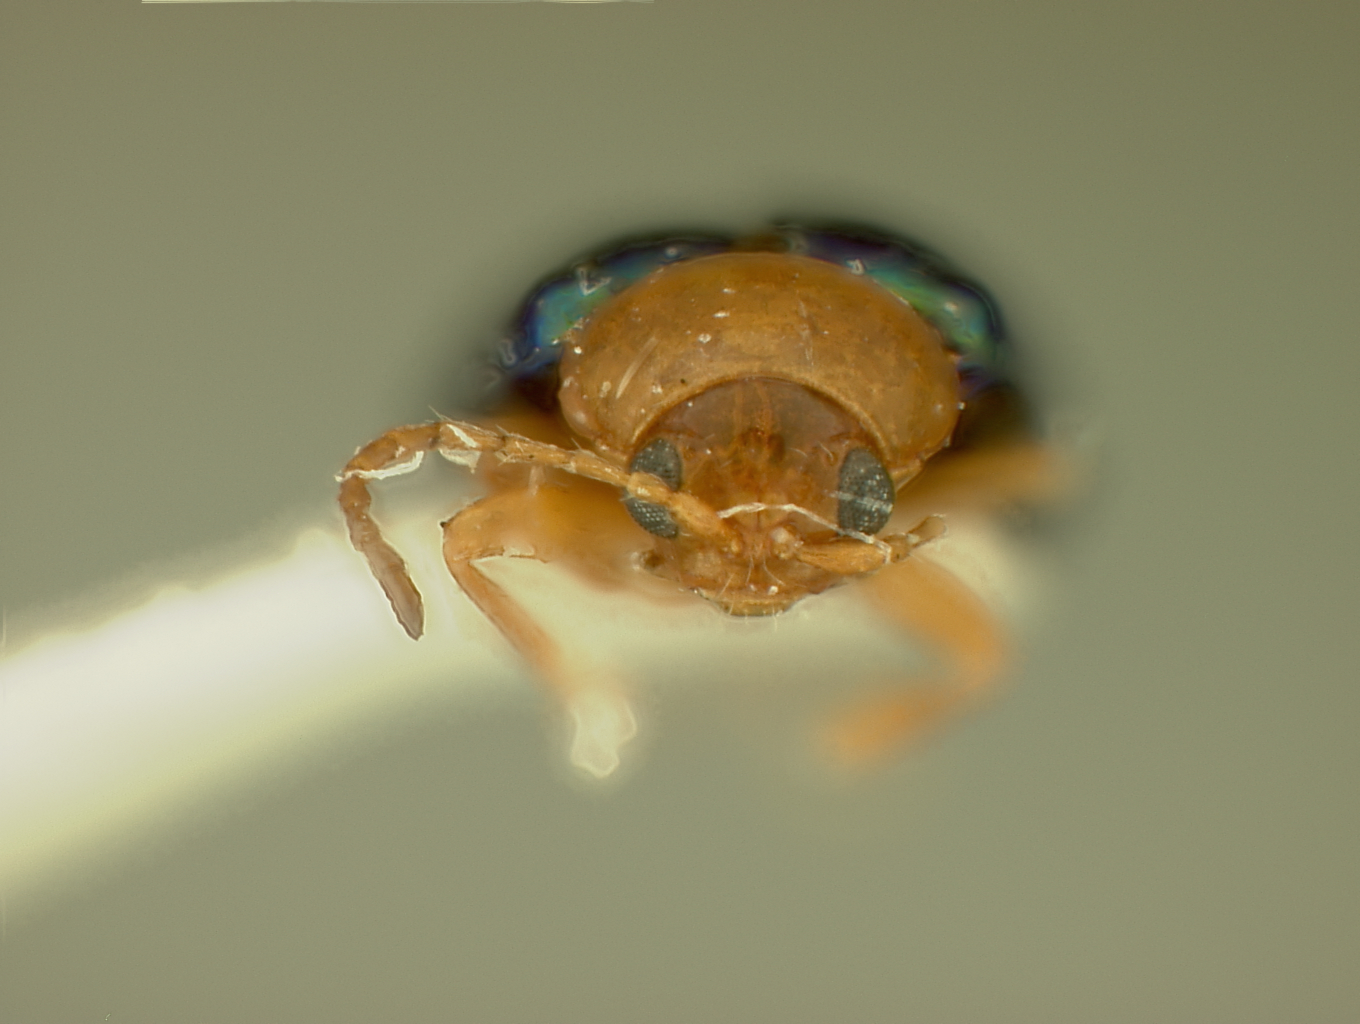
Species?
Homoschema dominicae
